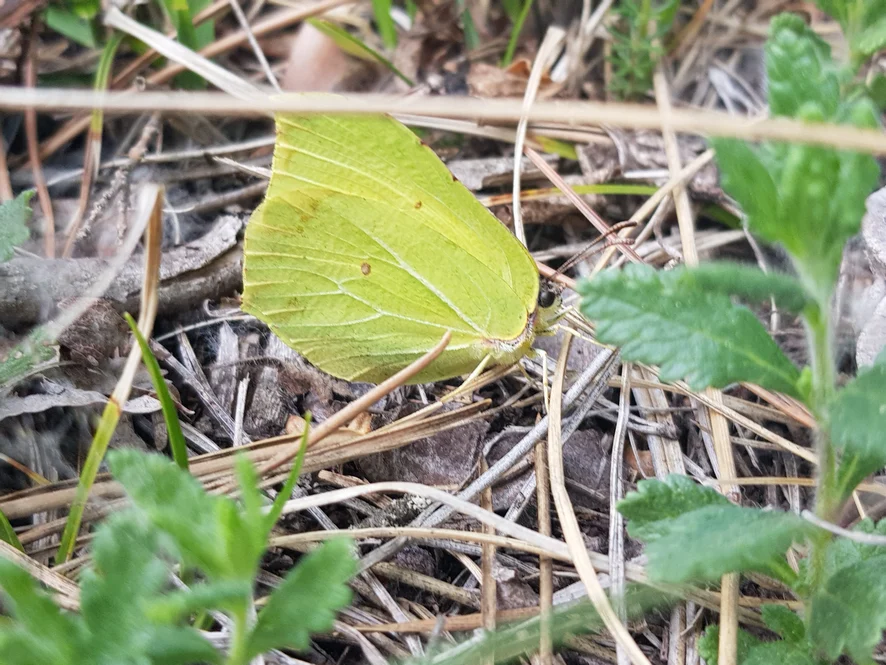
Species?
Gonepteryx rhamni
